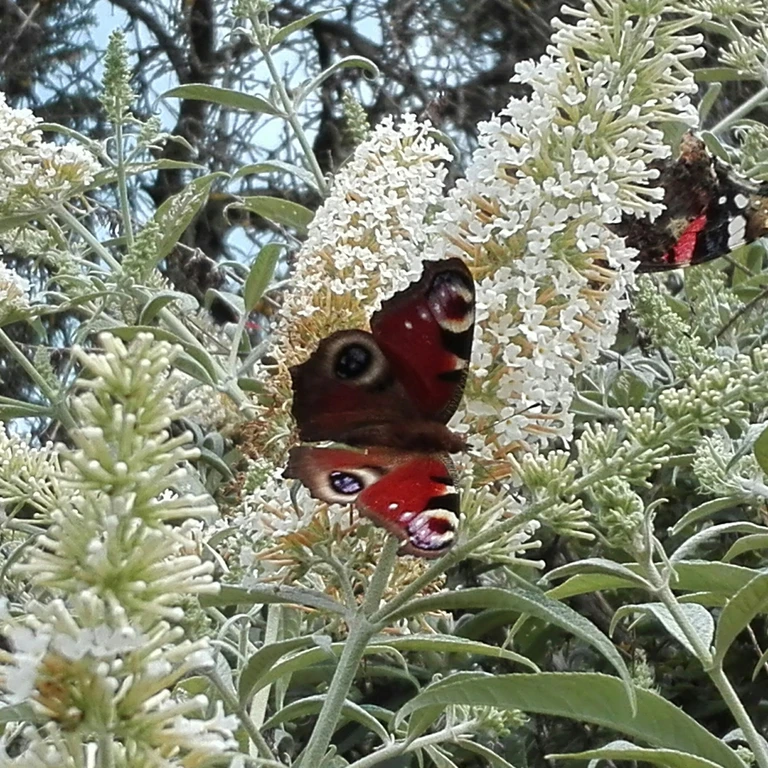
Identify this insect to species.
Aglais io
